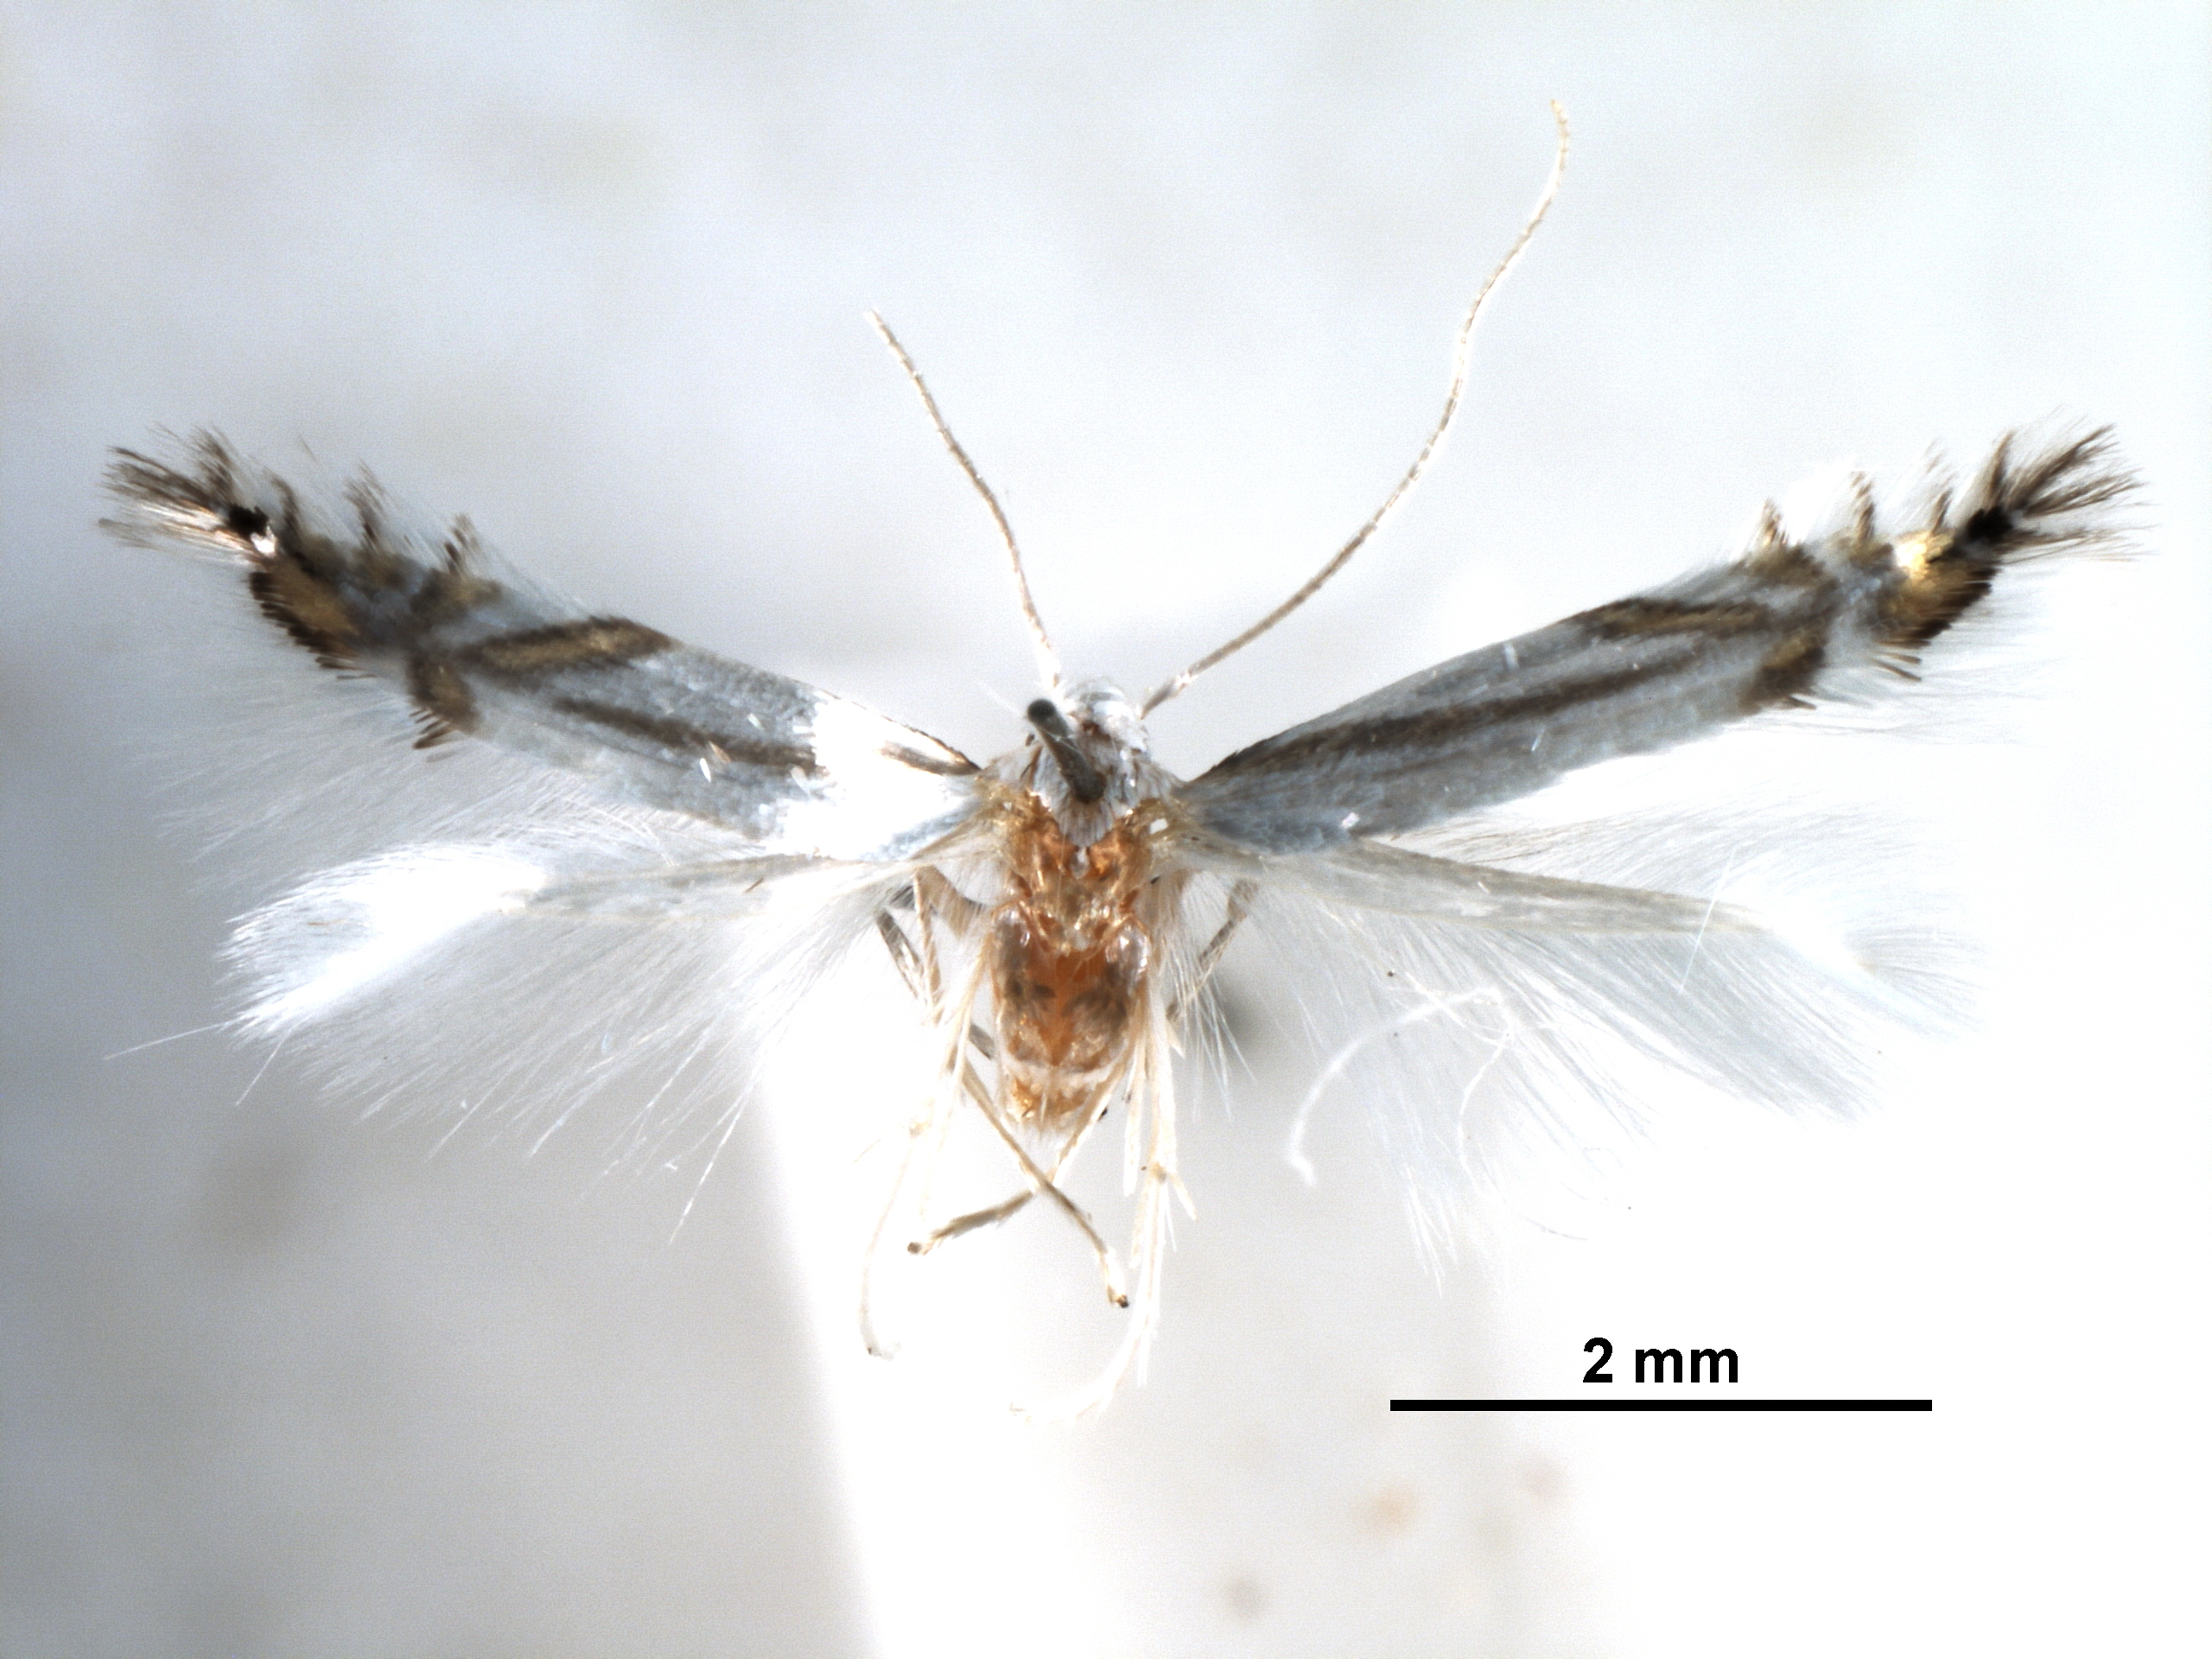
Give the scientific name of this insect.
Phyllocnistis tropaeolicola
